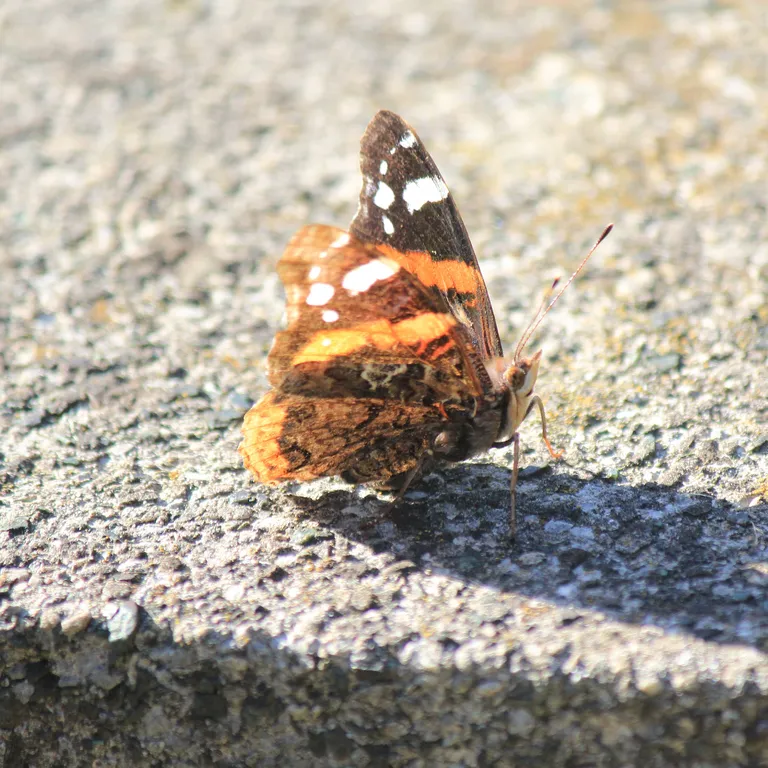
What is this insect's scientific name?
Vanessa atalanta
